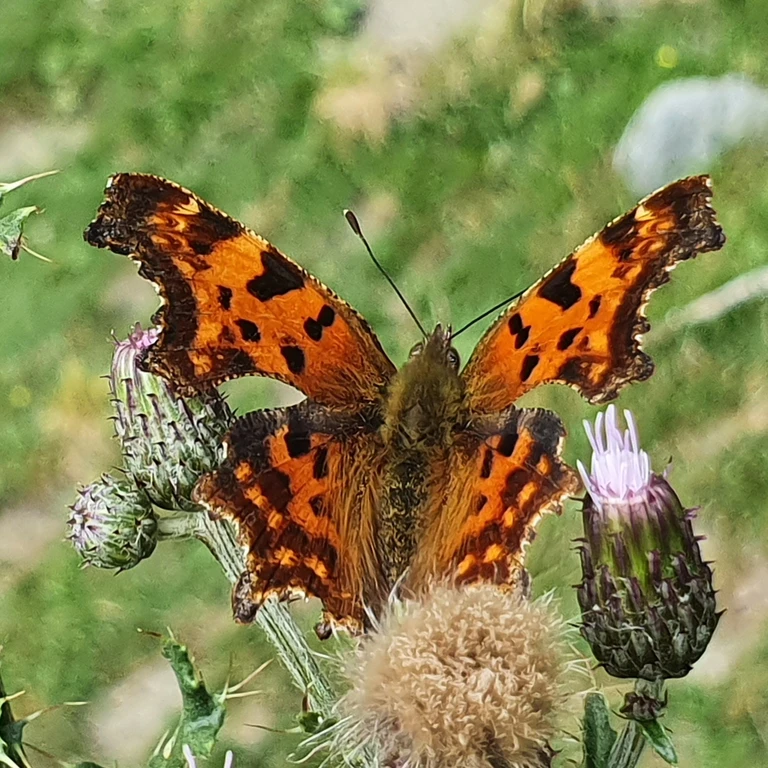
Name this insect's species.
Polygonia c-album
